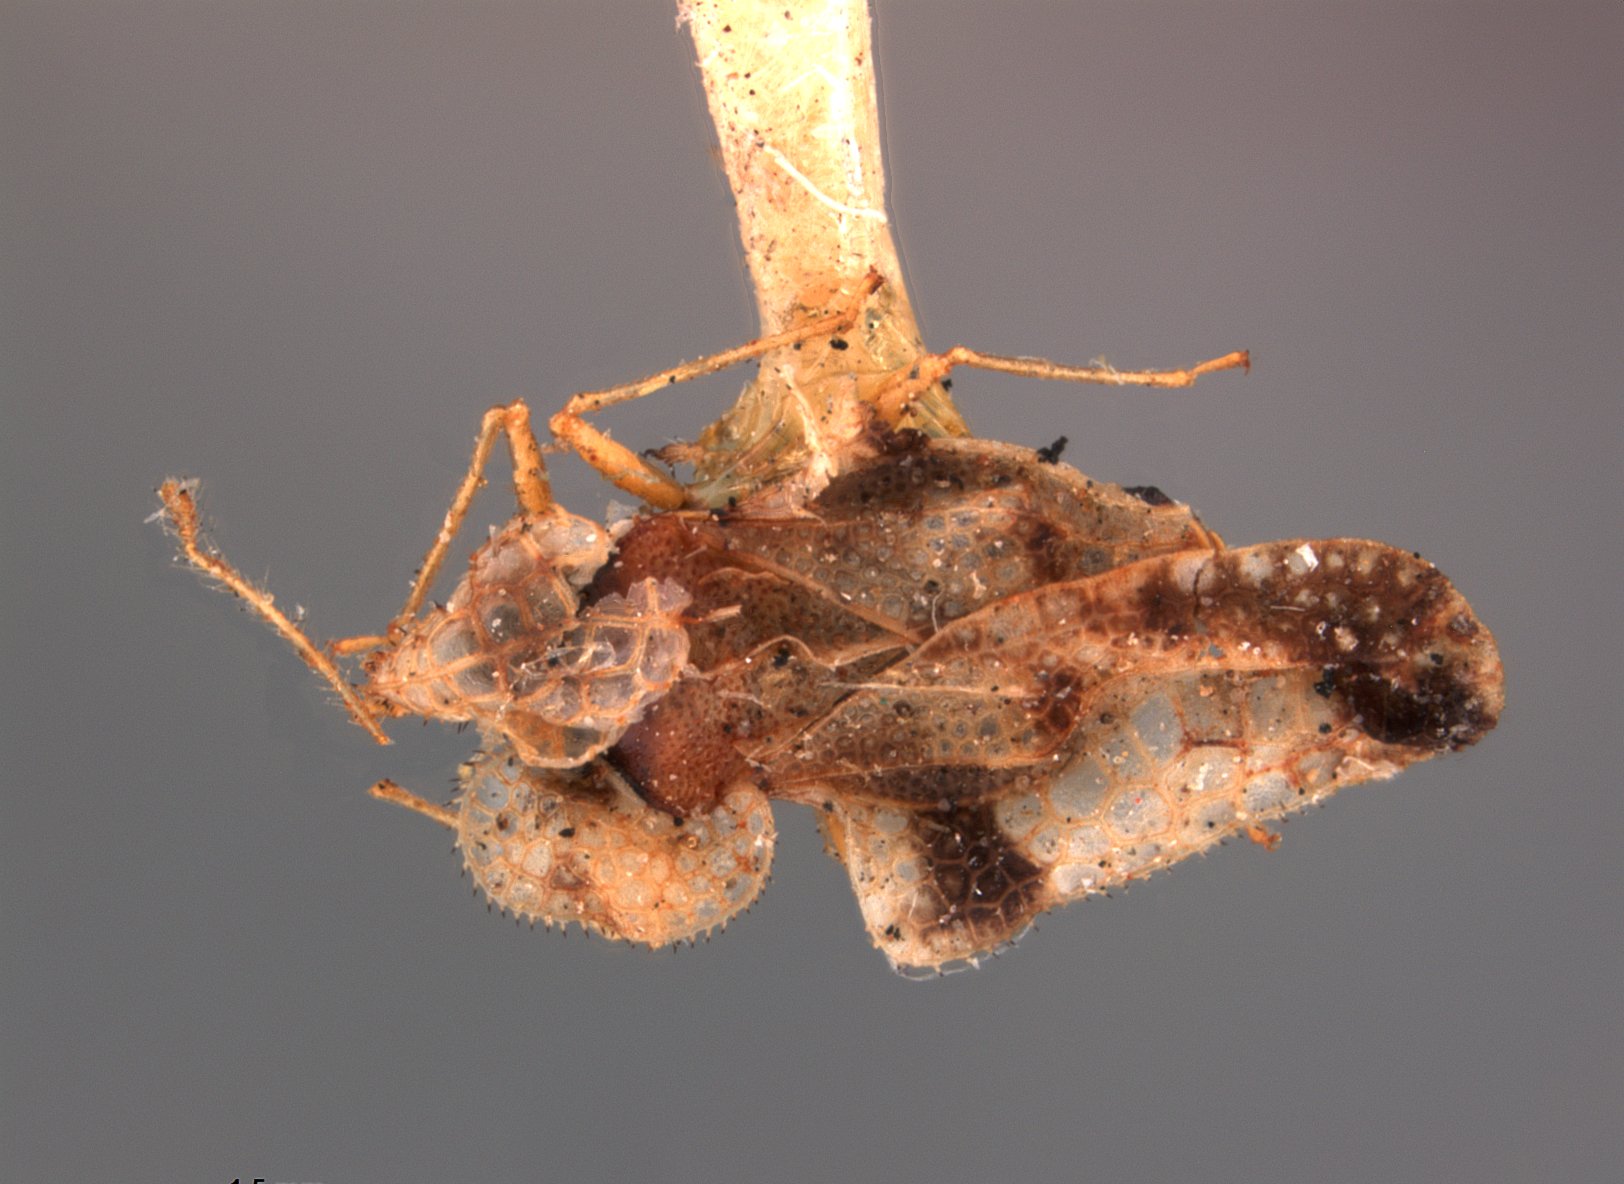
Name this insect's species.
Corythucha contracta
